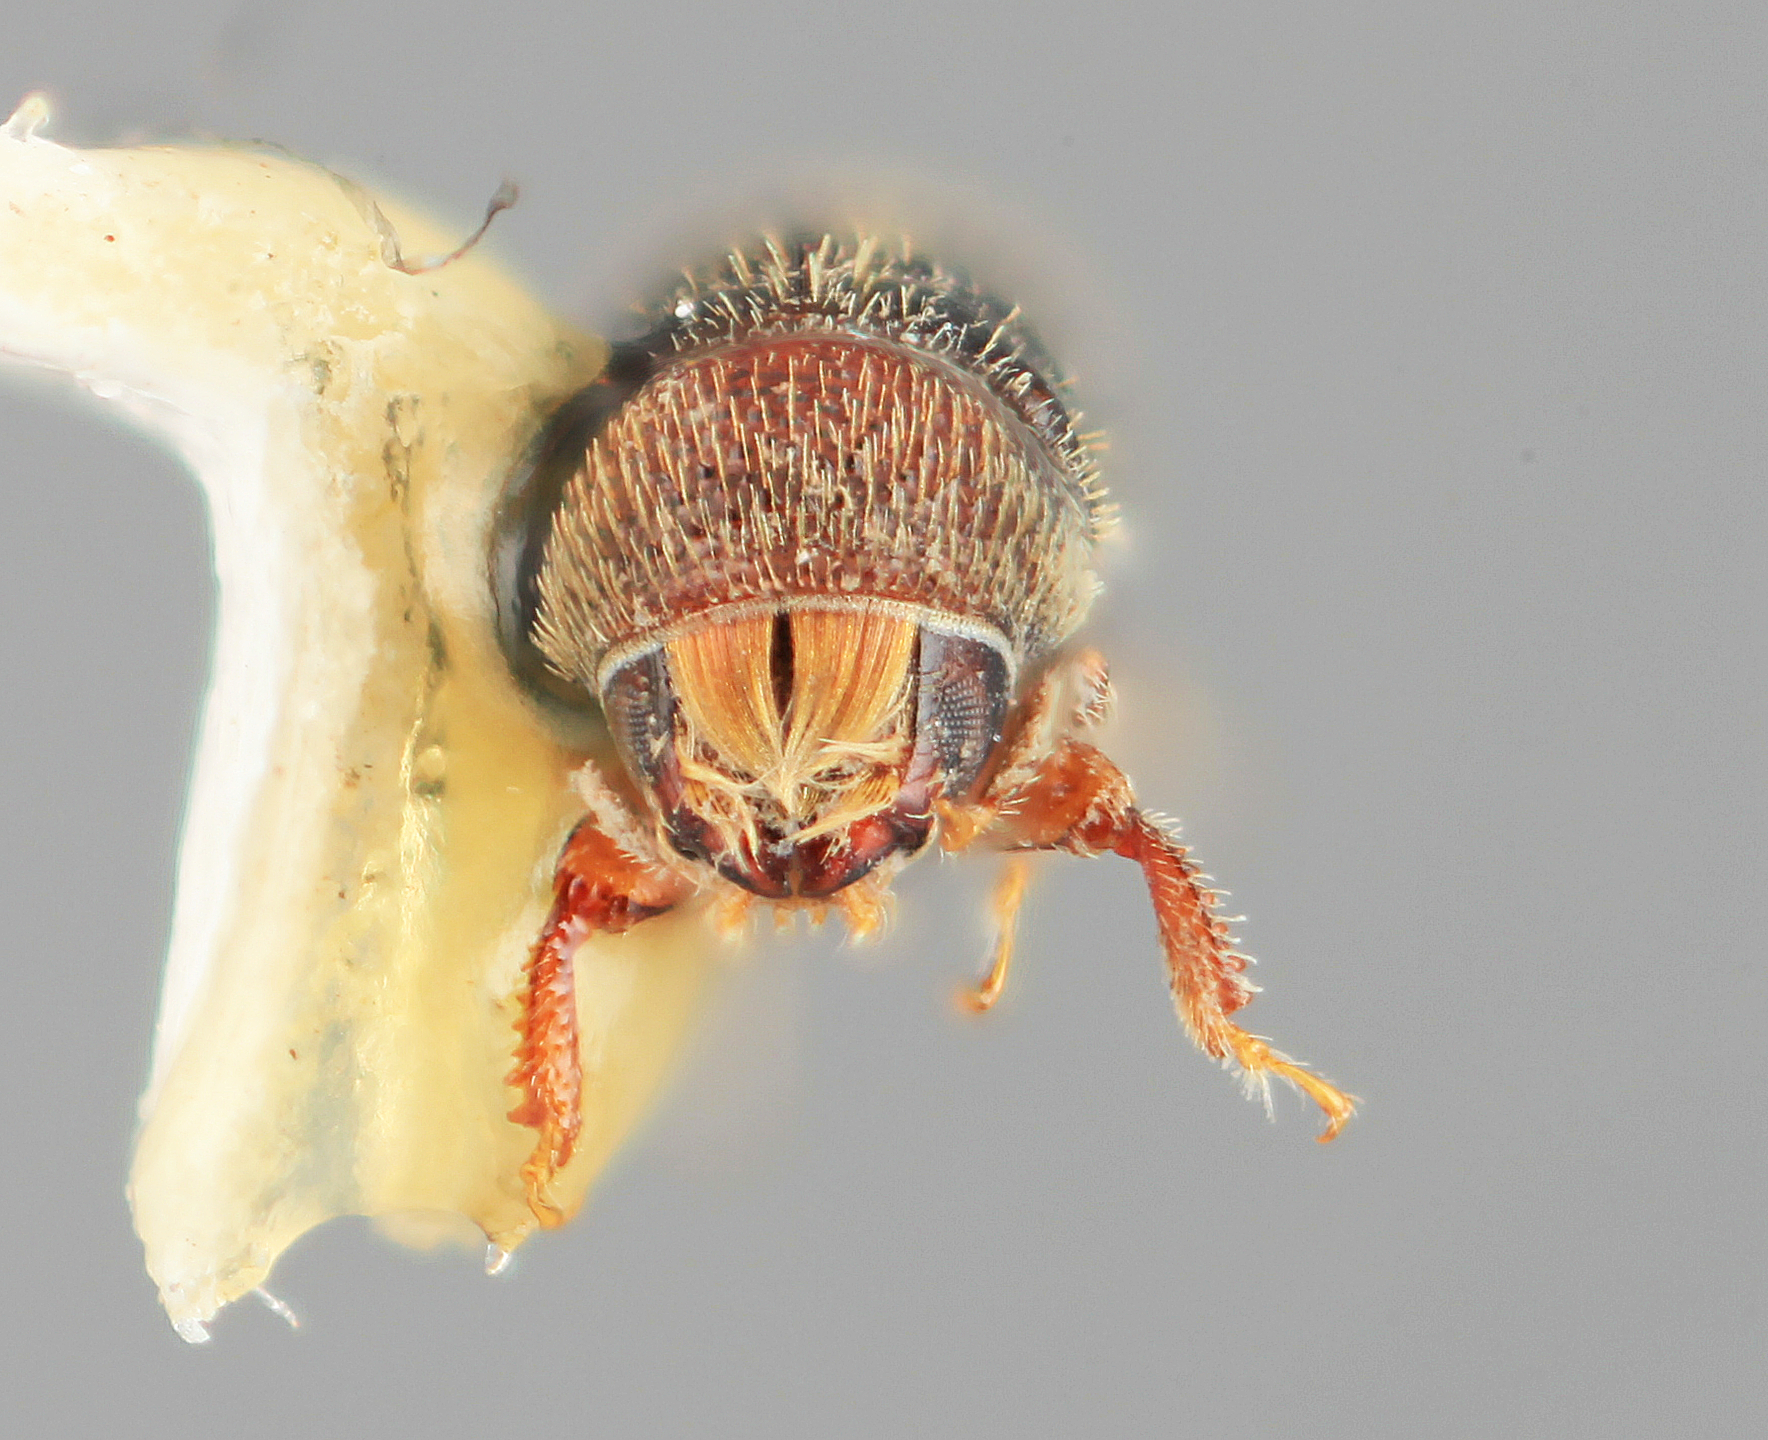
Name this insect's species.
Pseudopityophthorus granulifer
